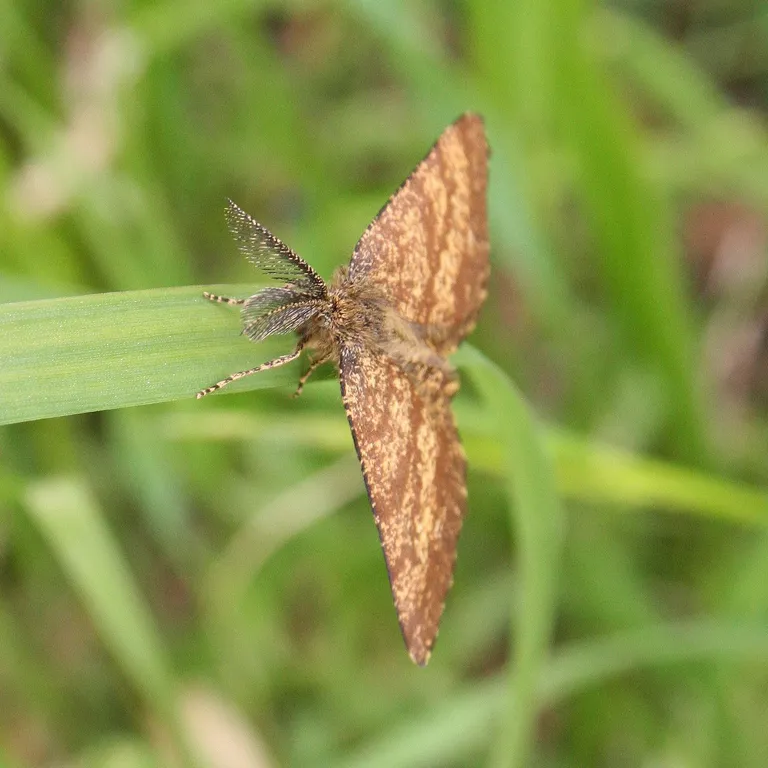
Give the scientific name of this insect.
Ematurga atomaria
